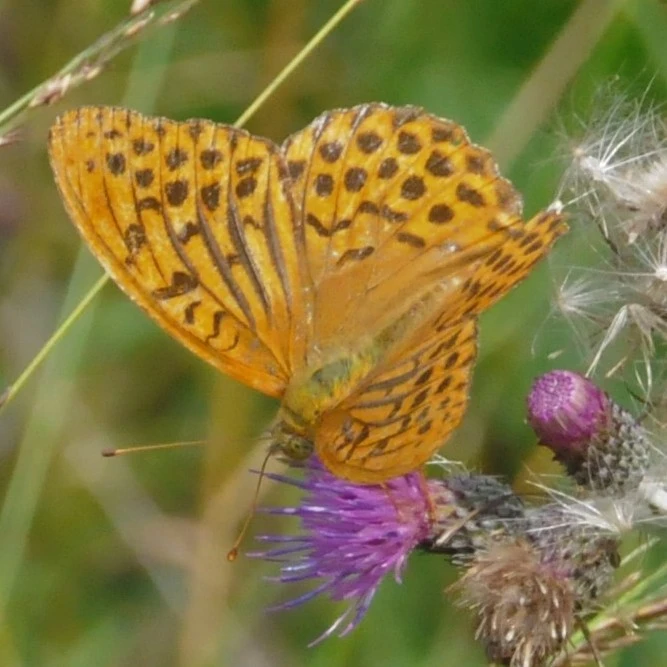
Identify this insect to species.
Argynnis paphia
